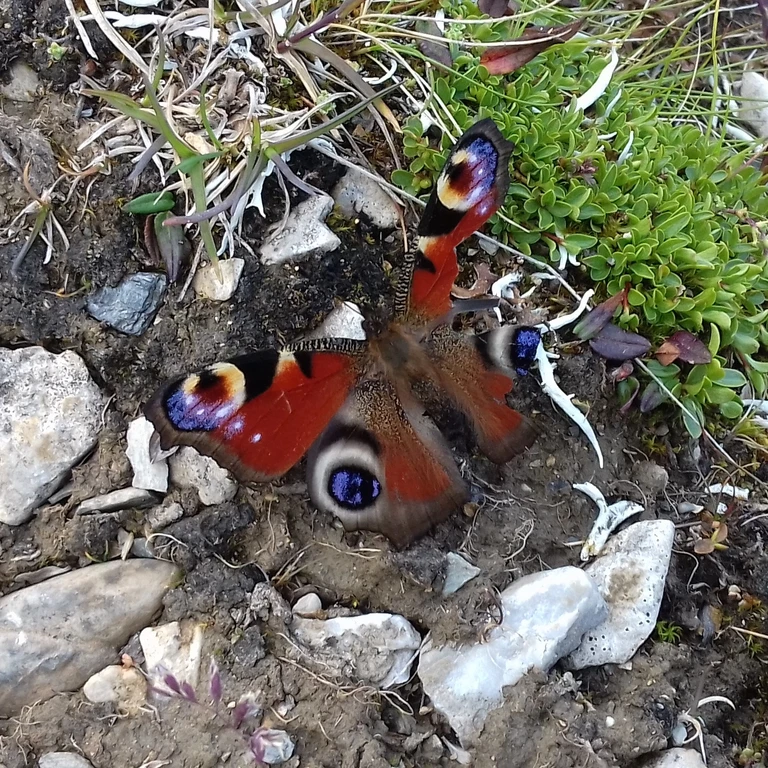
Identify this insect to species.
Aglais io
